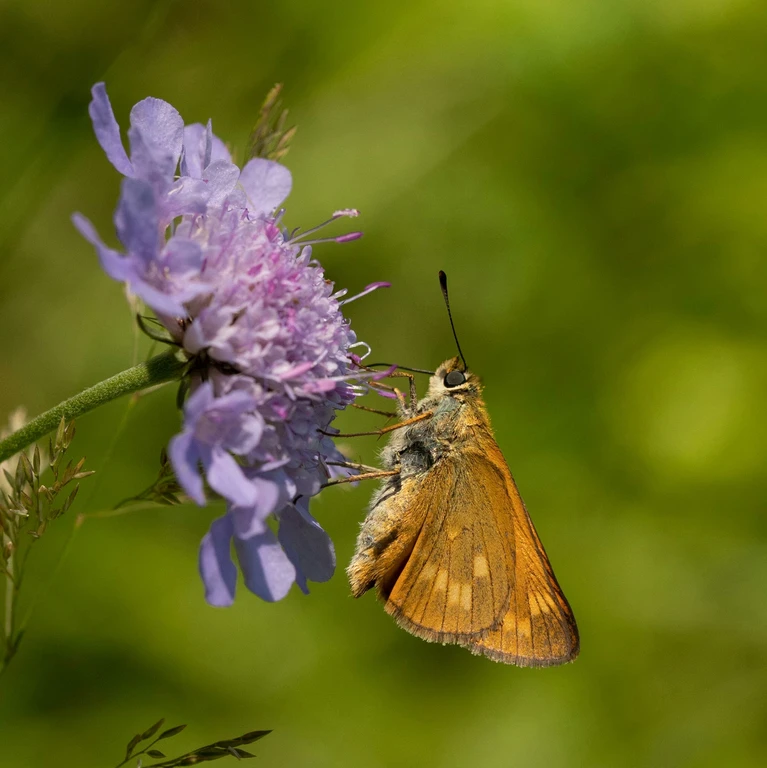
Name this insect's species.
Ochlodes sylvanus (also Ochlodes venata)
